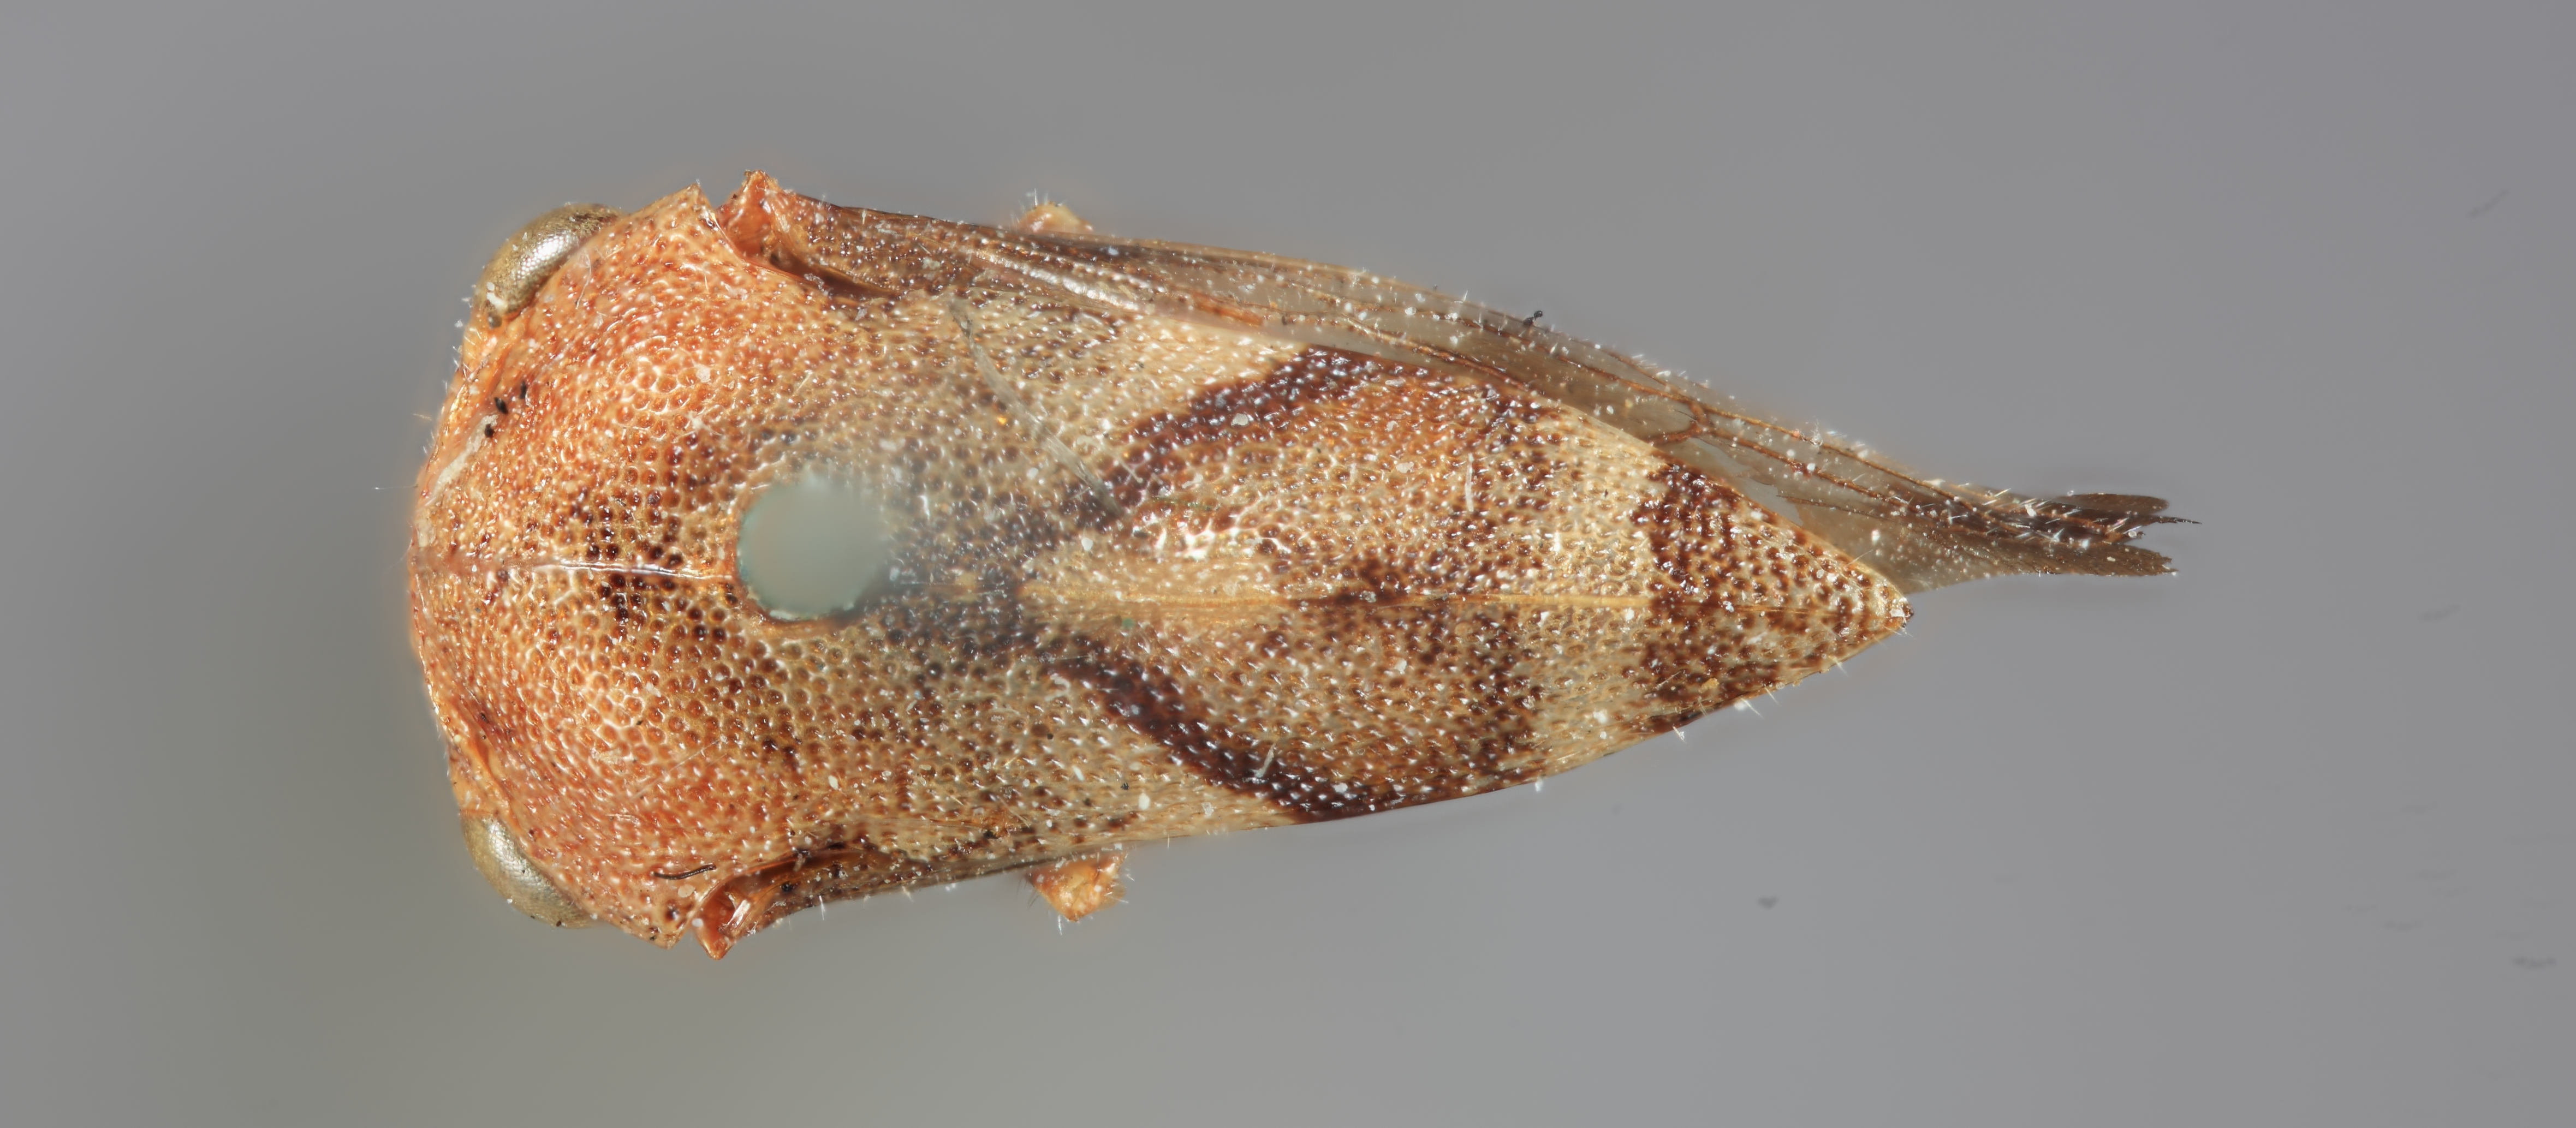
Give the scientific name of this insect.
Gargara pallilifrontis
